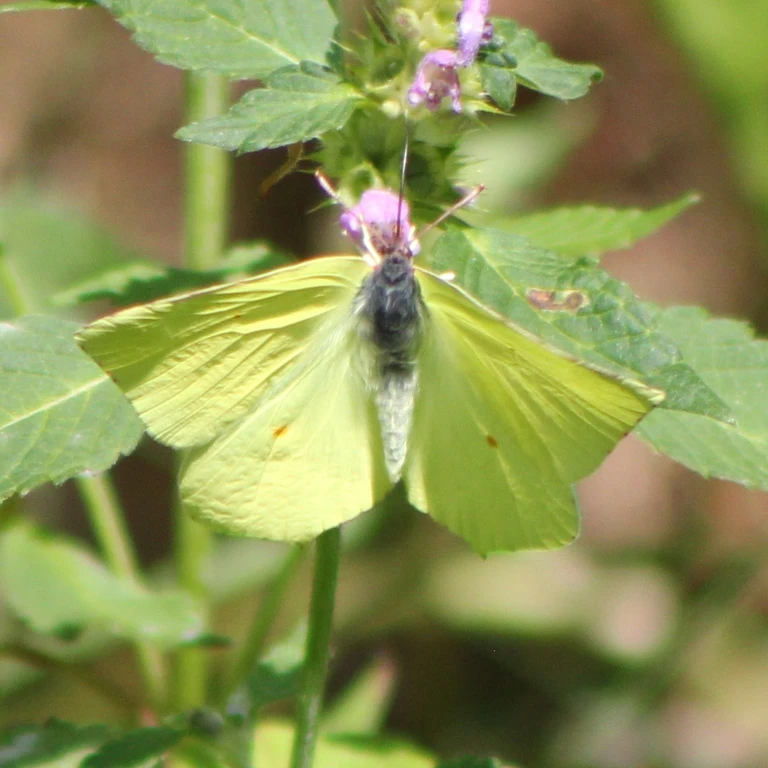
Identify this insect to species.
Gonepteryx rhamni
